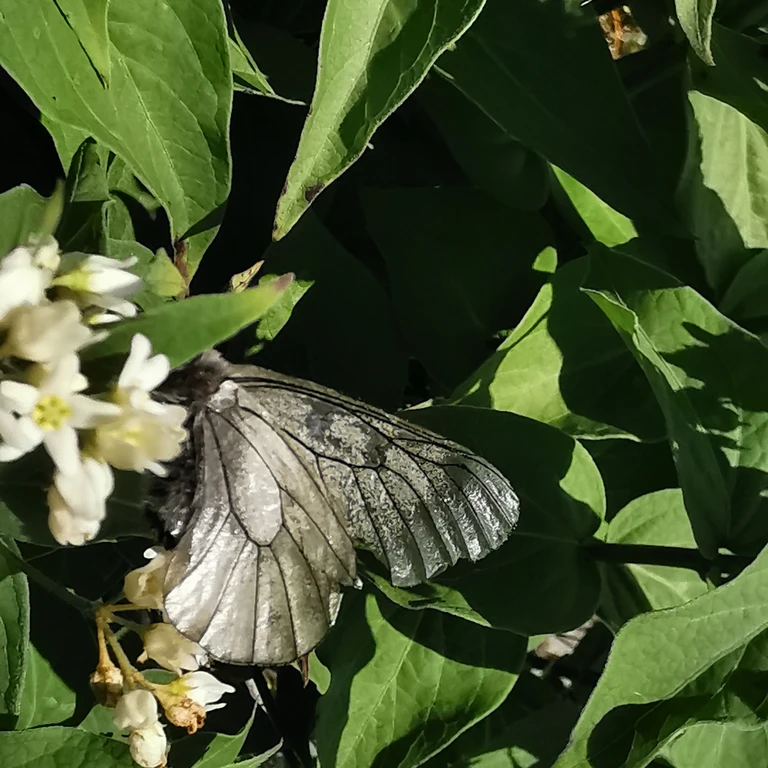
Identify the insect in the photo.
Parnassius mnemosyne
